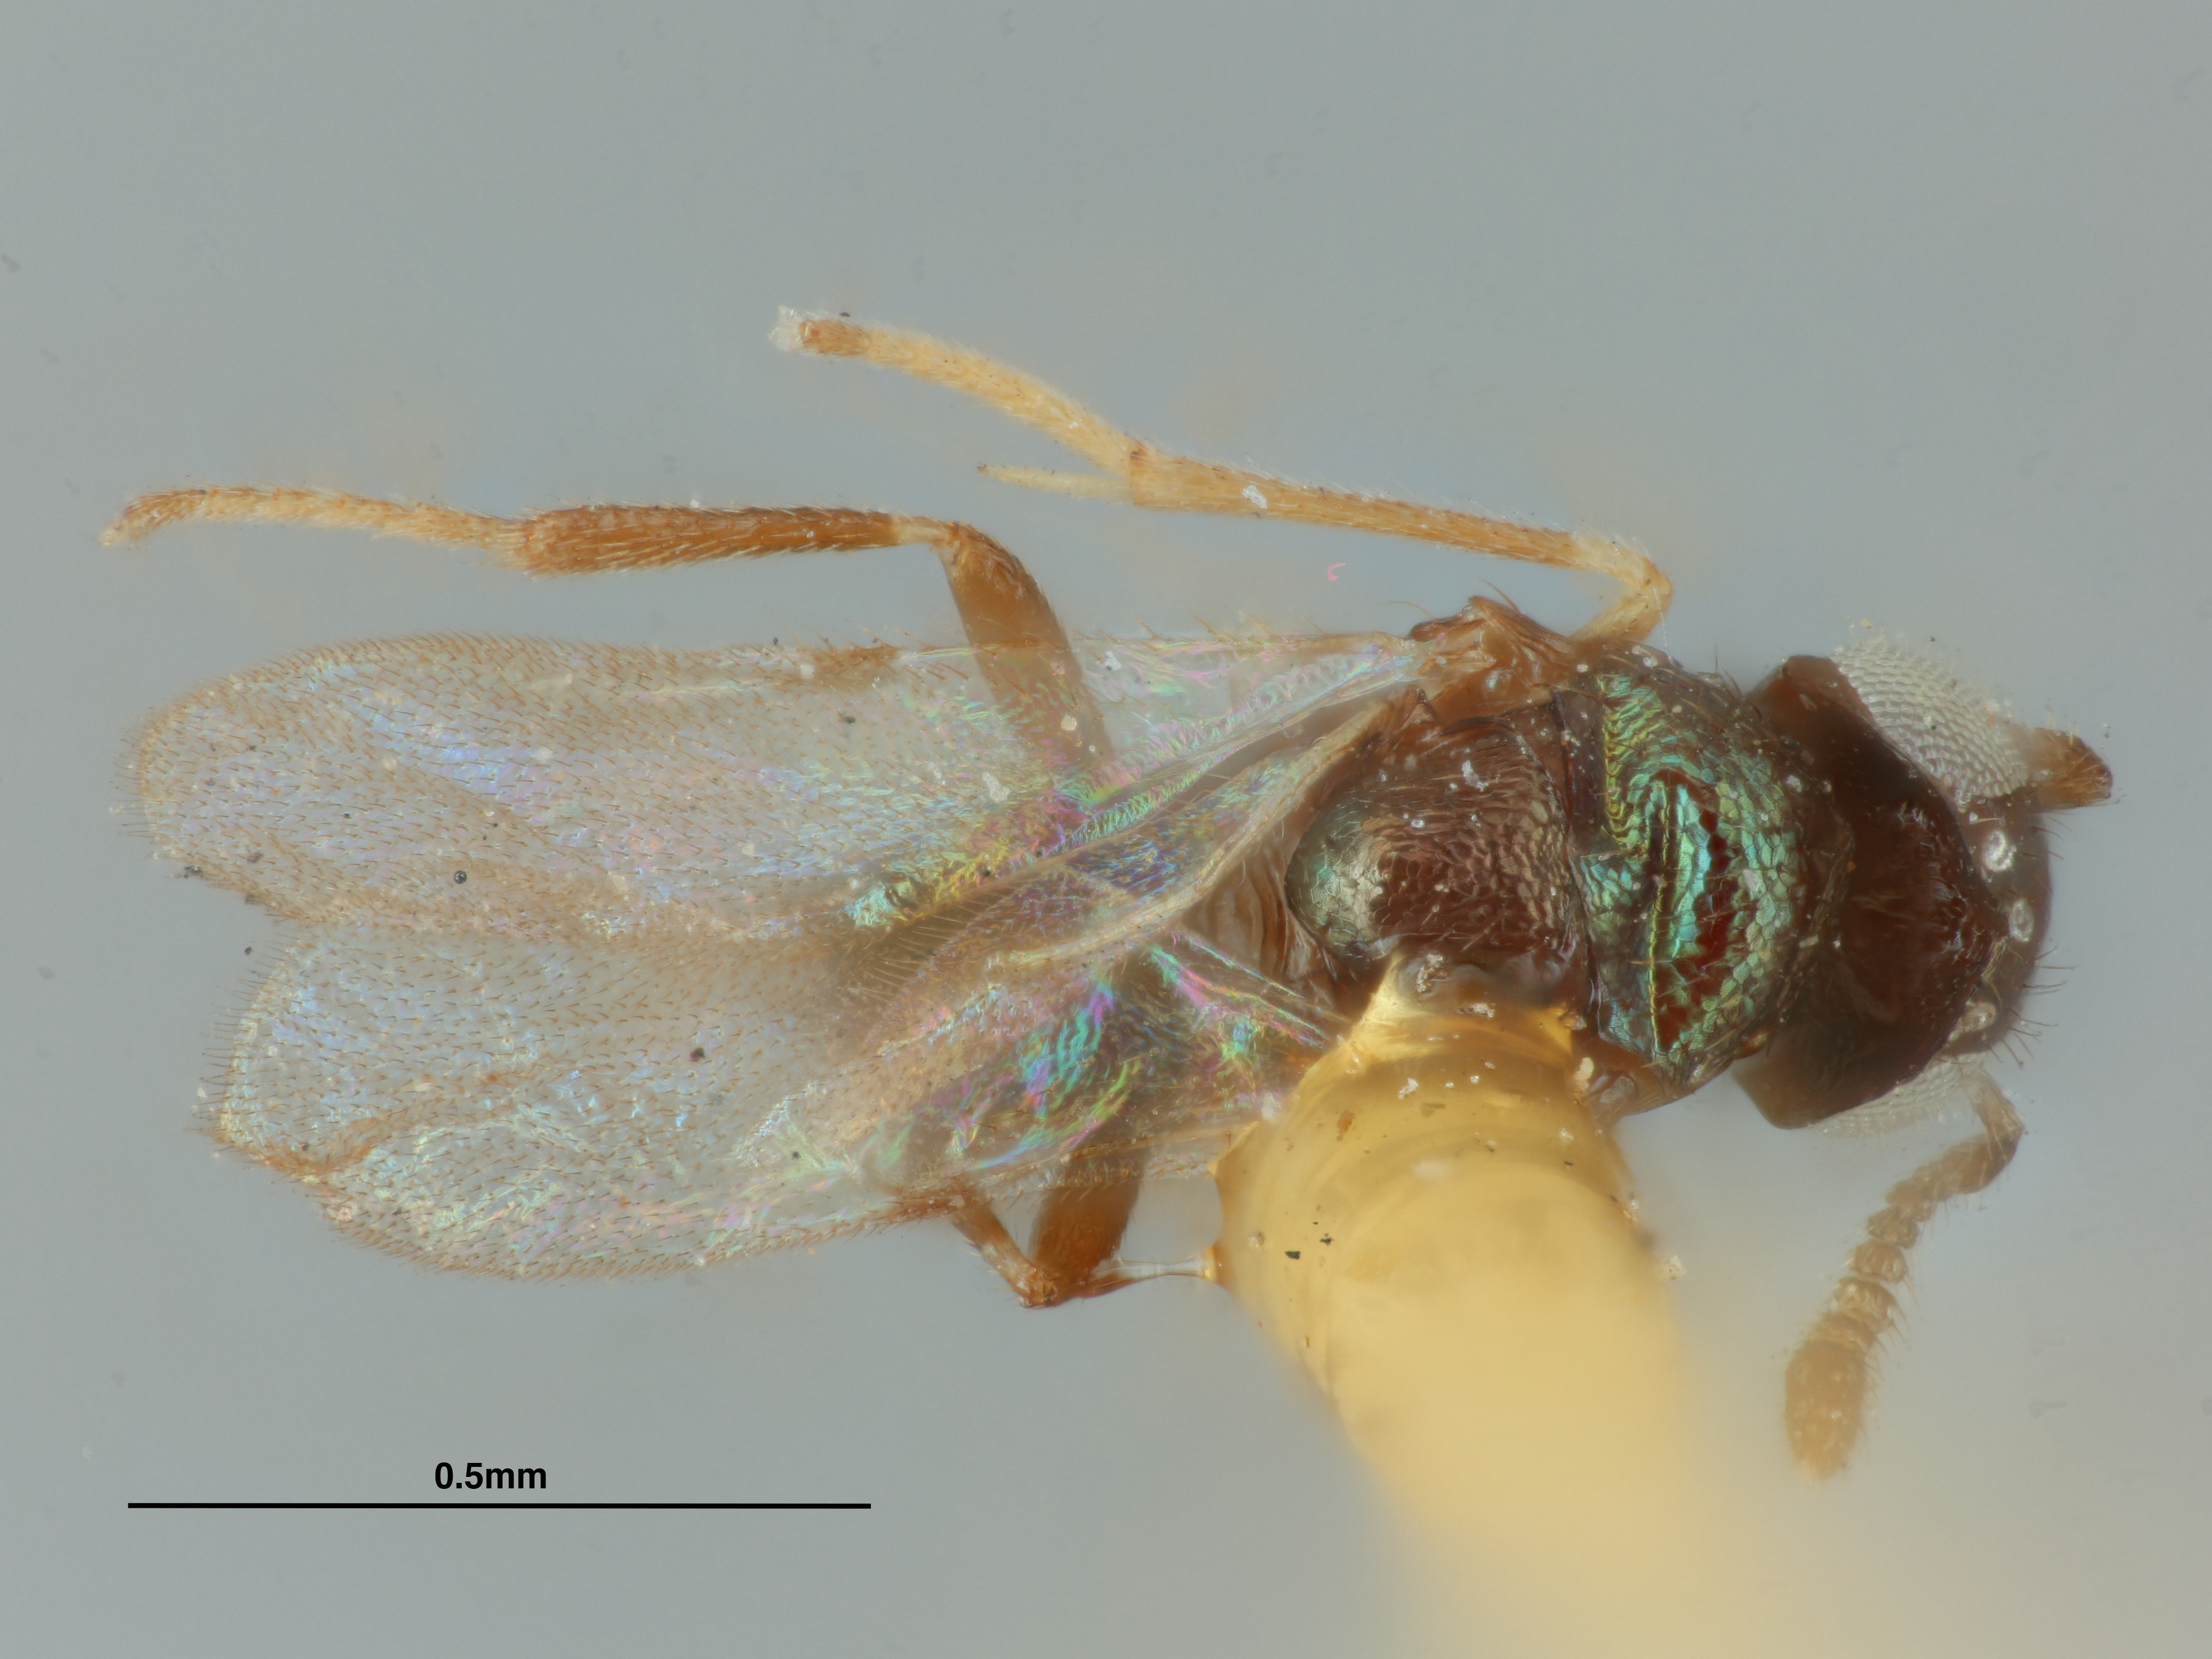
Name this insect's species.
Coccidencyrtus manilae
